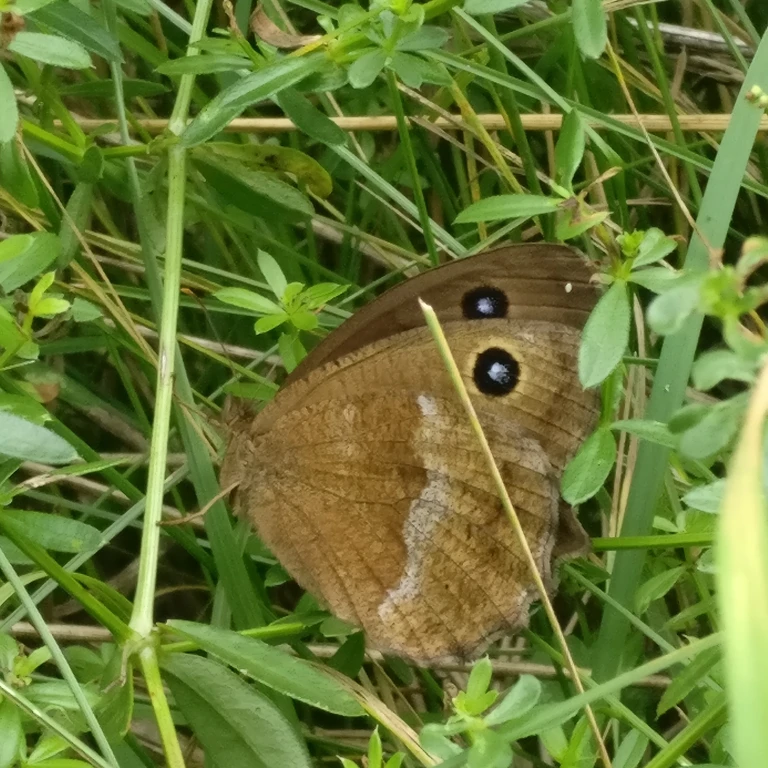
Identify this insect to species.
Minois dryas
